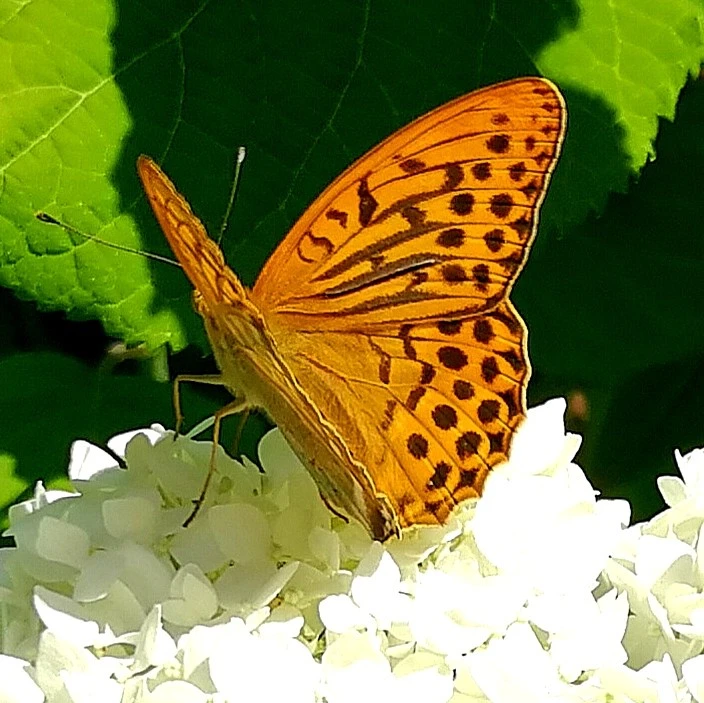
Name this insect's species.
Argynnis paphia
